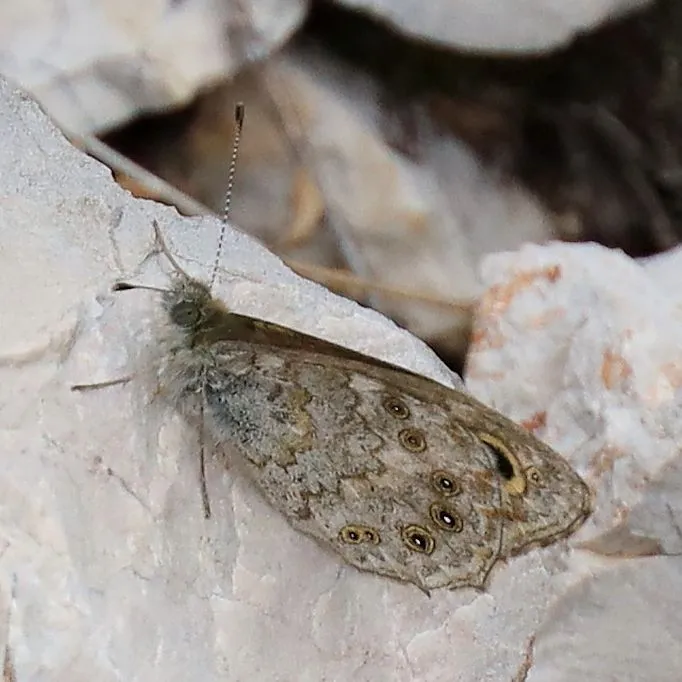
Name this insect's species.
Lasiommata megera (also Pararge megera)
